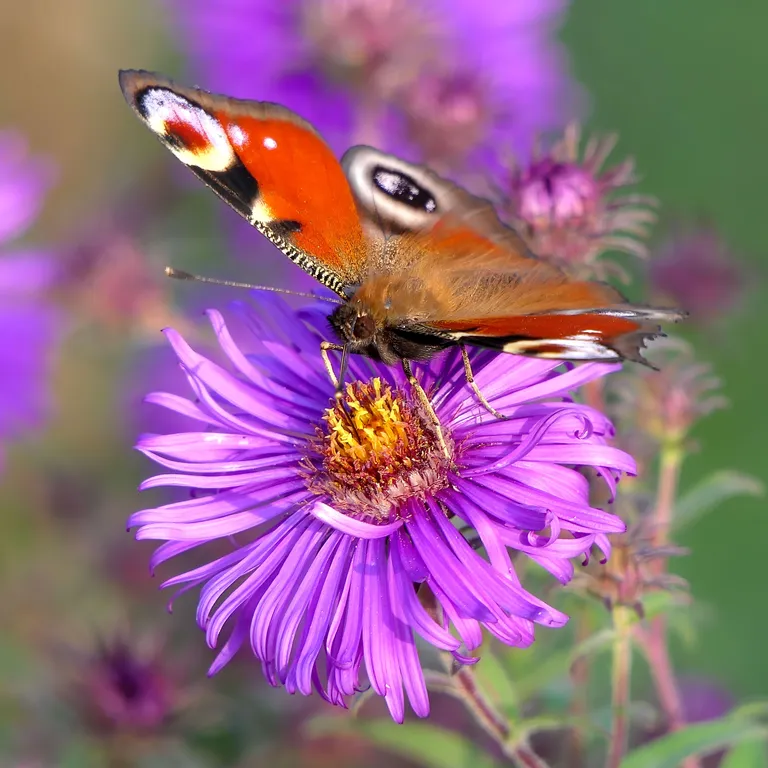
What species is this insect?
Aglais io
